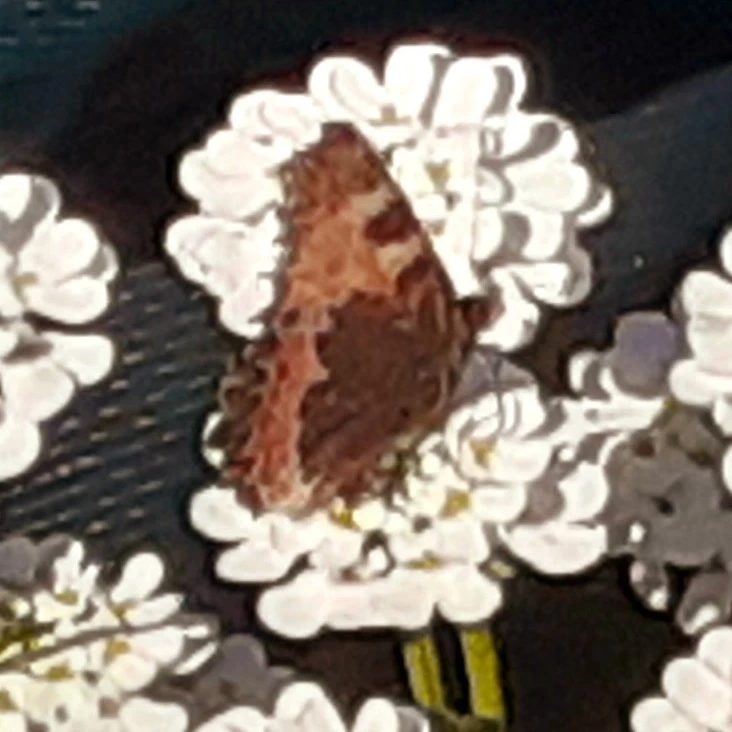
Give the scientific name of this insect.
Aglais urticae
